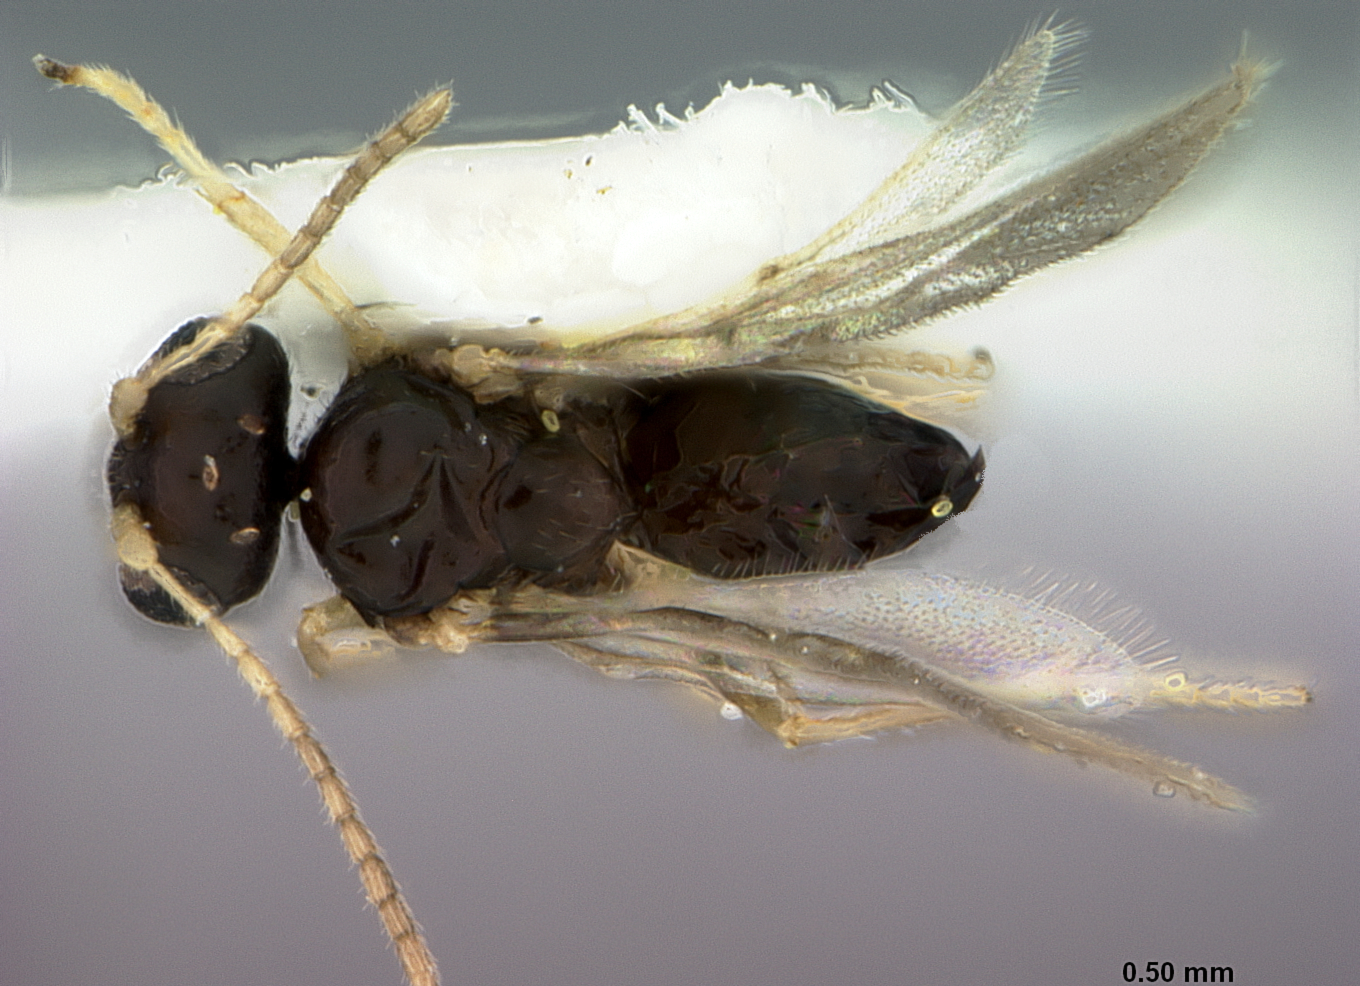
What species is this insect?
Neuroterus chapmanii
